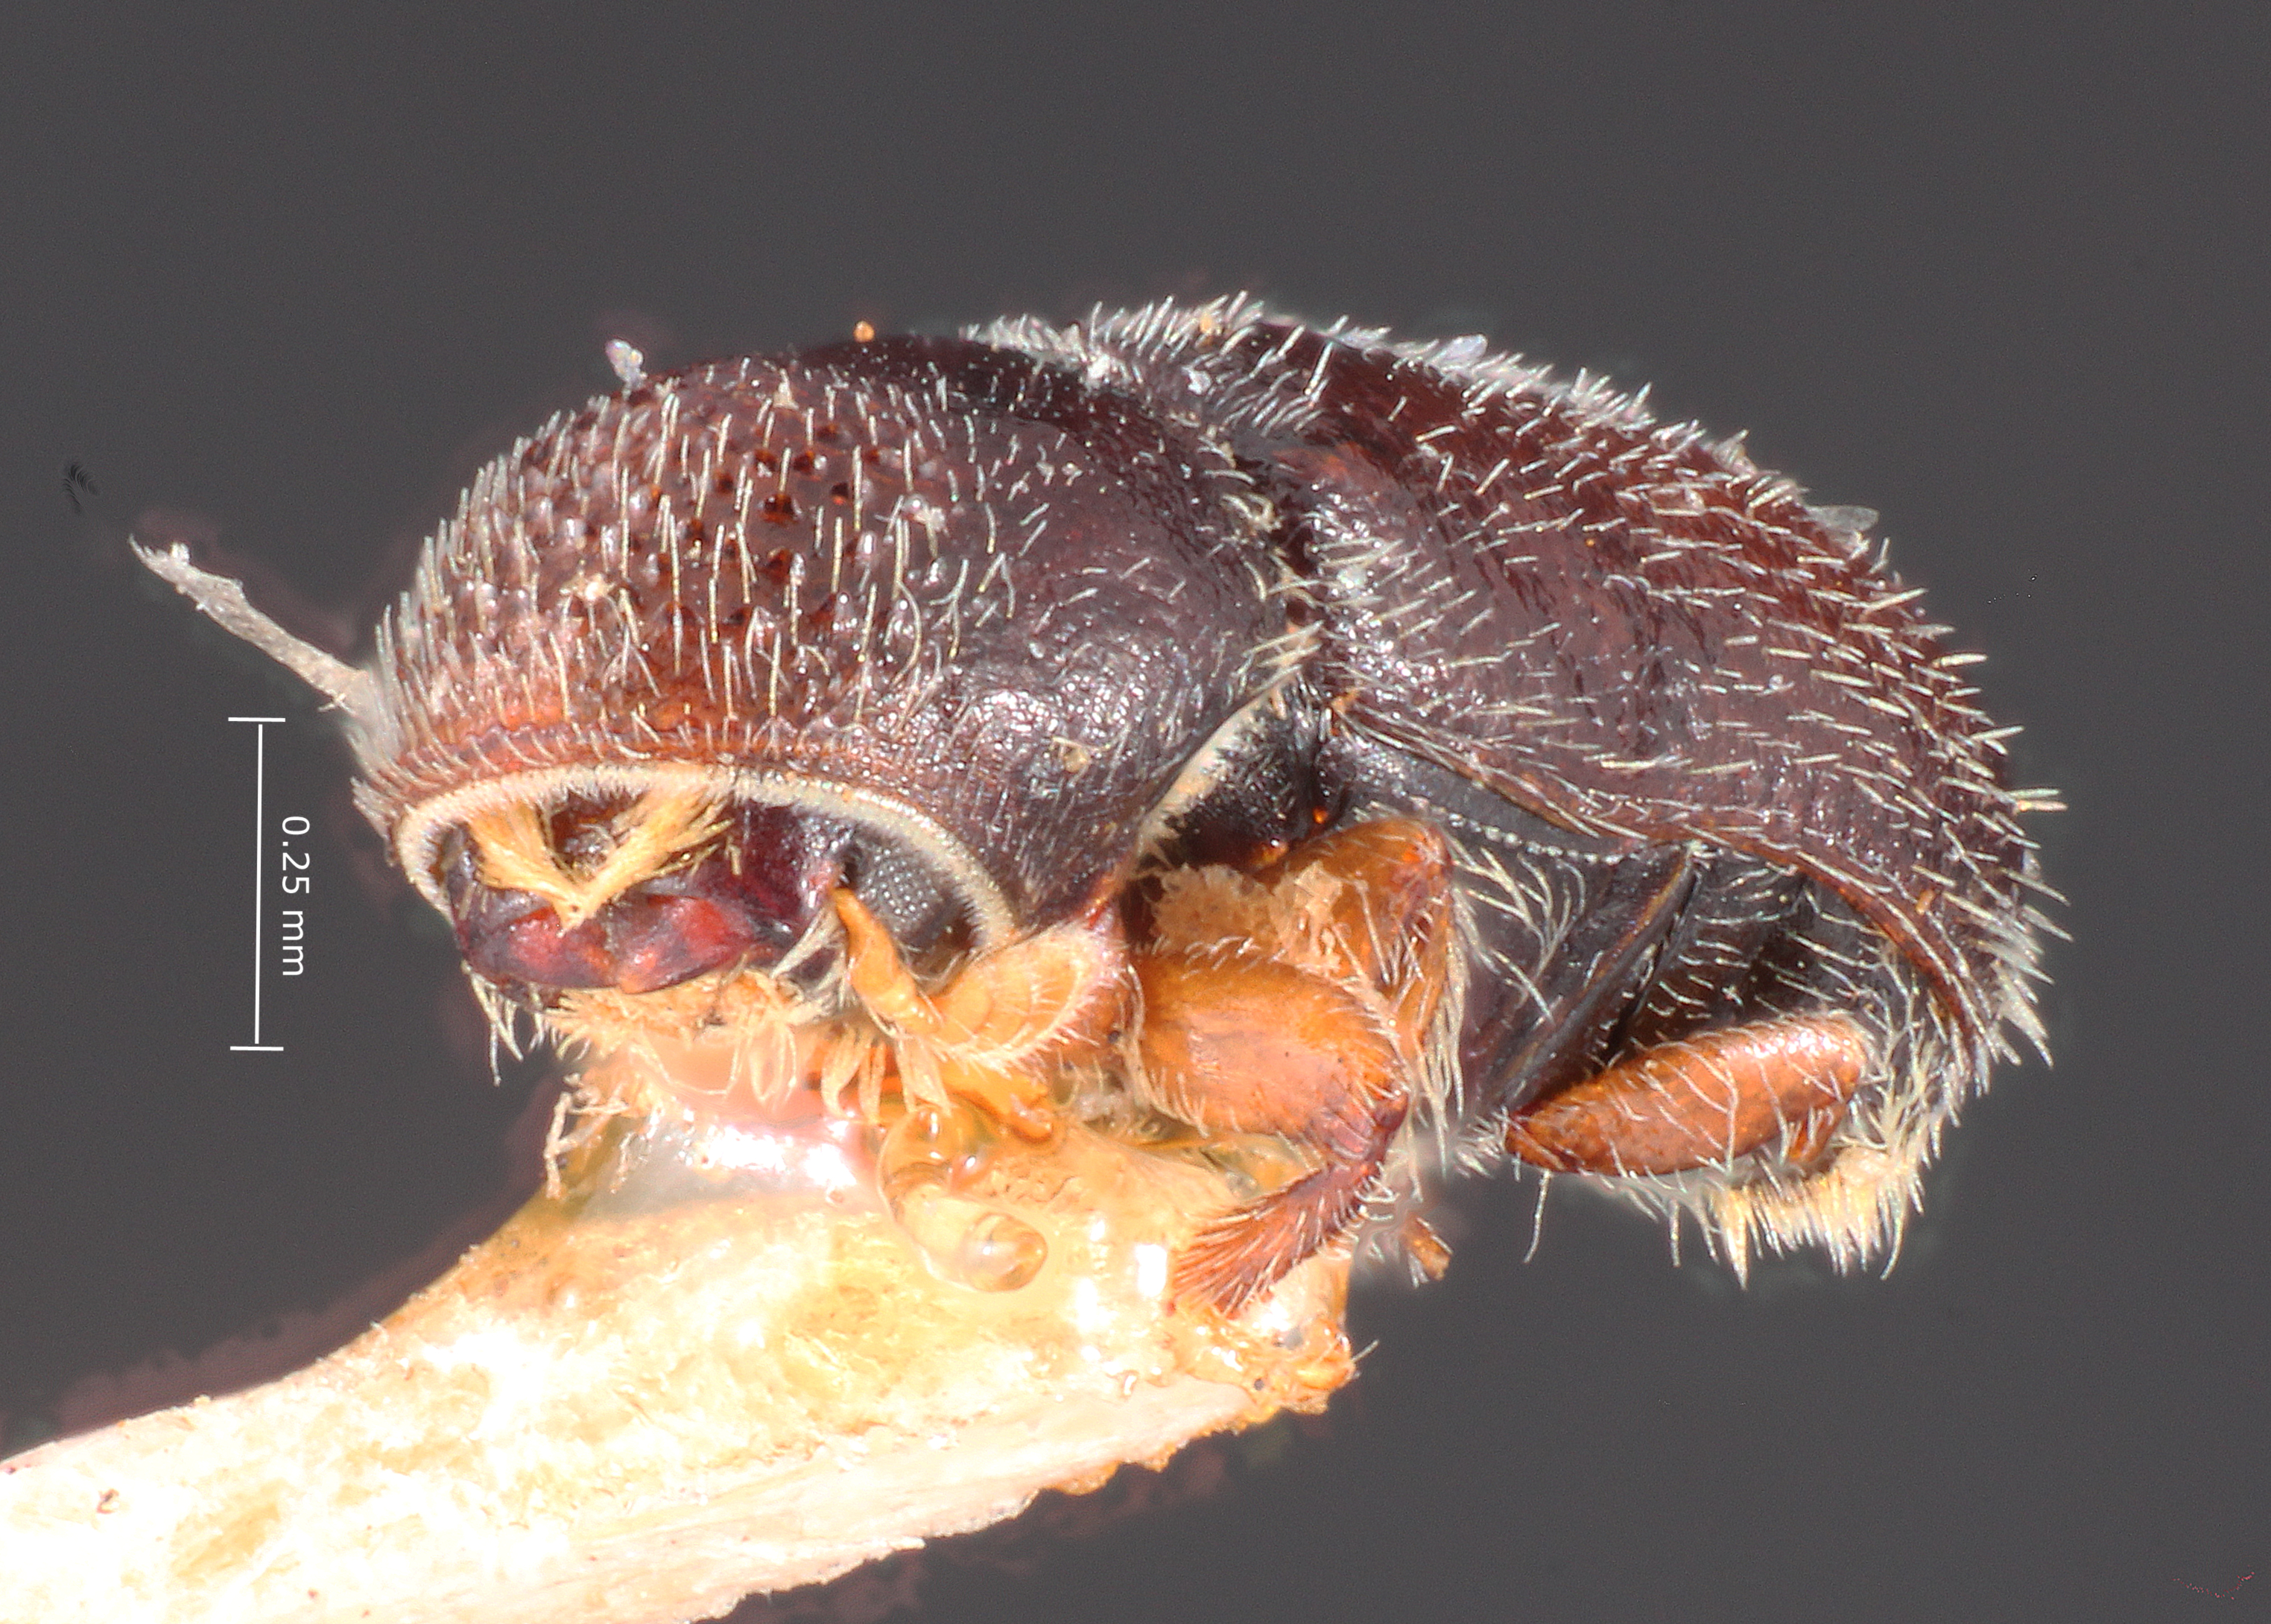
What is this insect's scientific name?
Pseudopityophthorus agrifoliae
